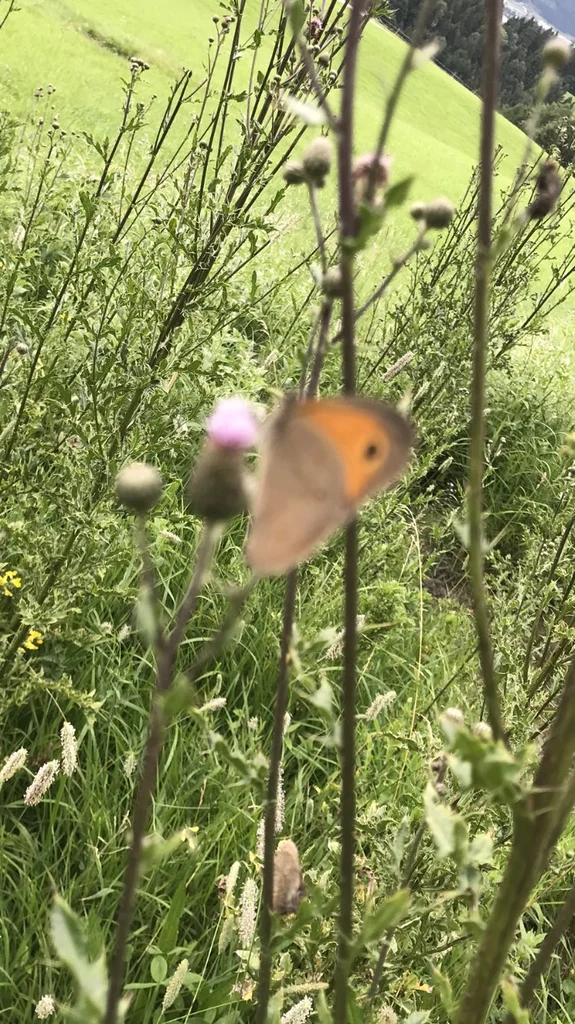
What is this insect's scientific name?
Maniola jurtina
